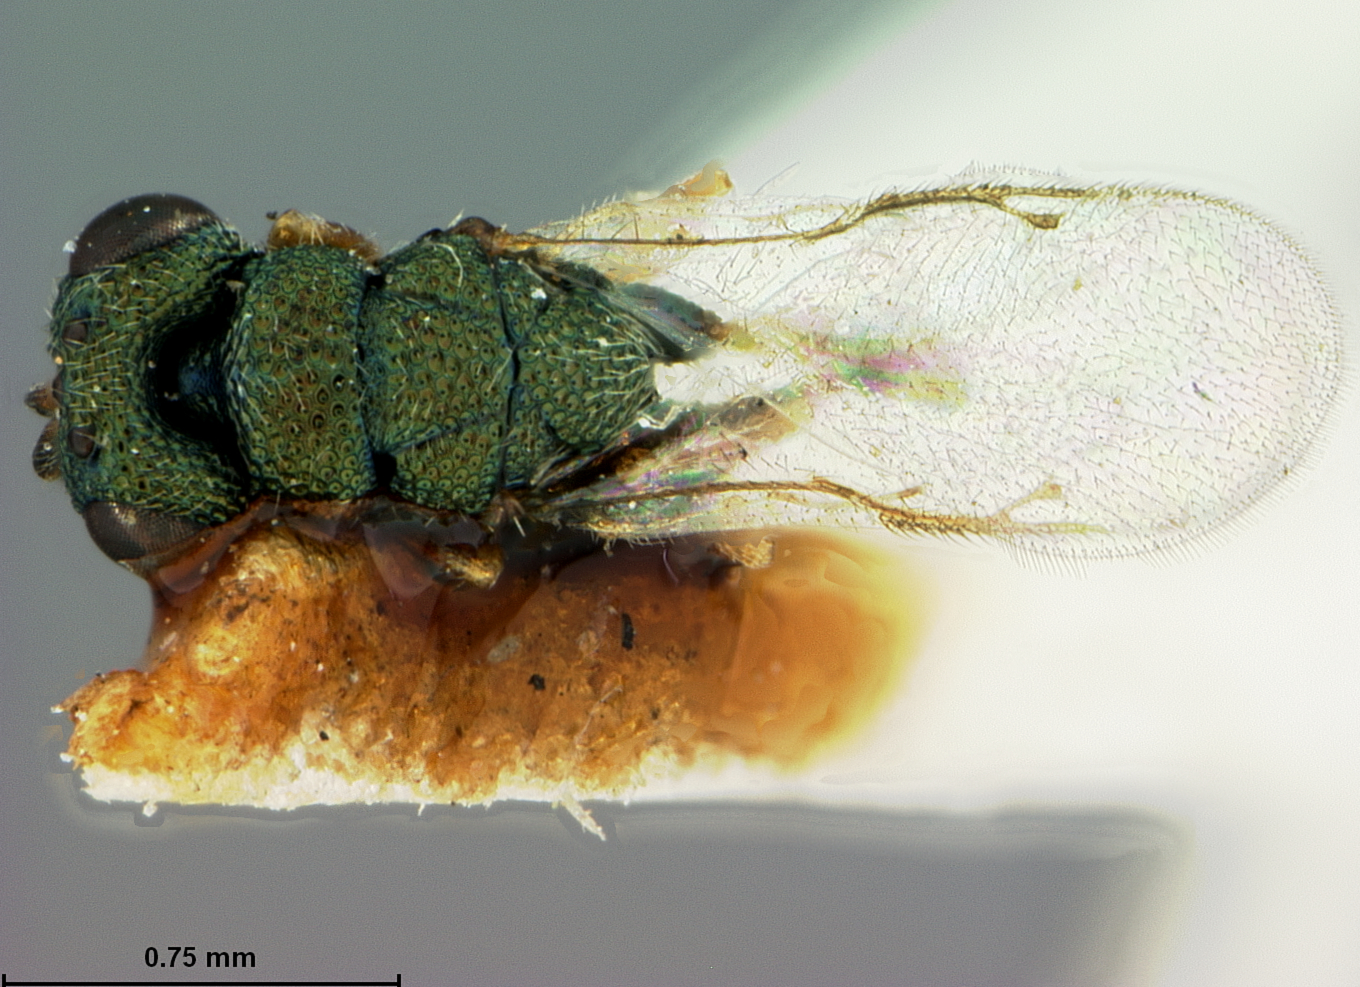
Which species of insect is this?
Chrysidea aurata
